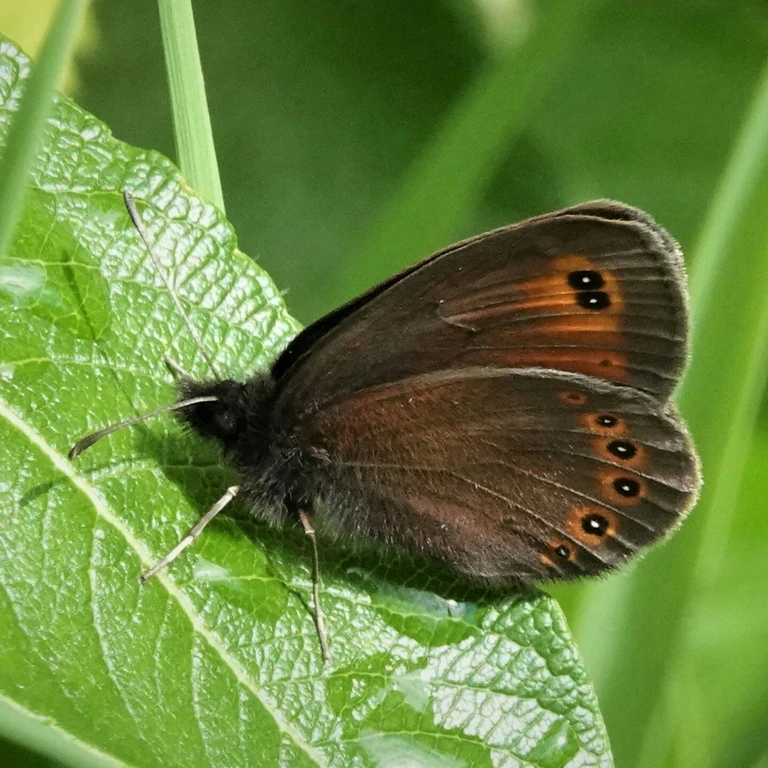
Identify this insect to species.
Erebia oeme
